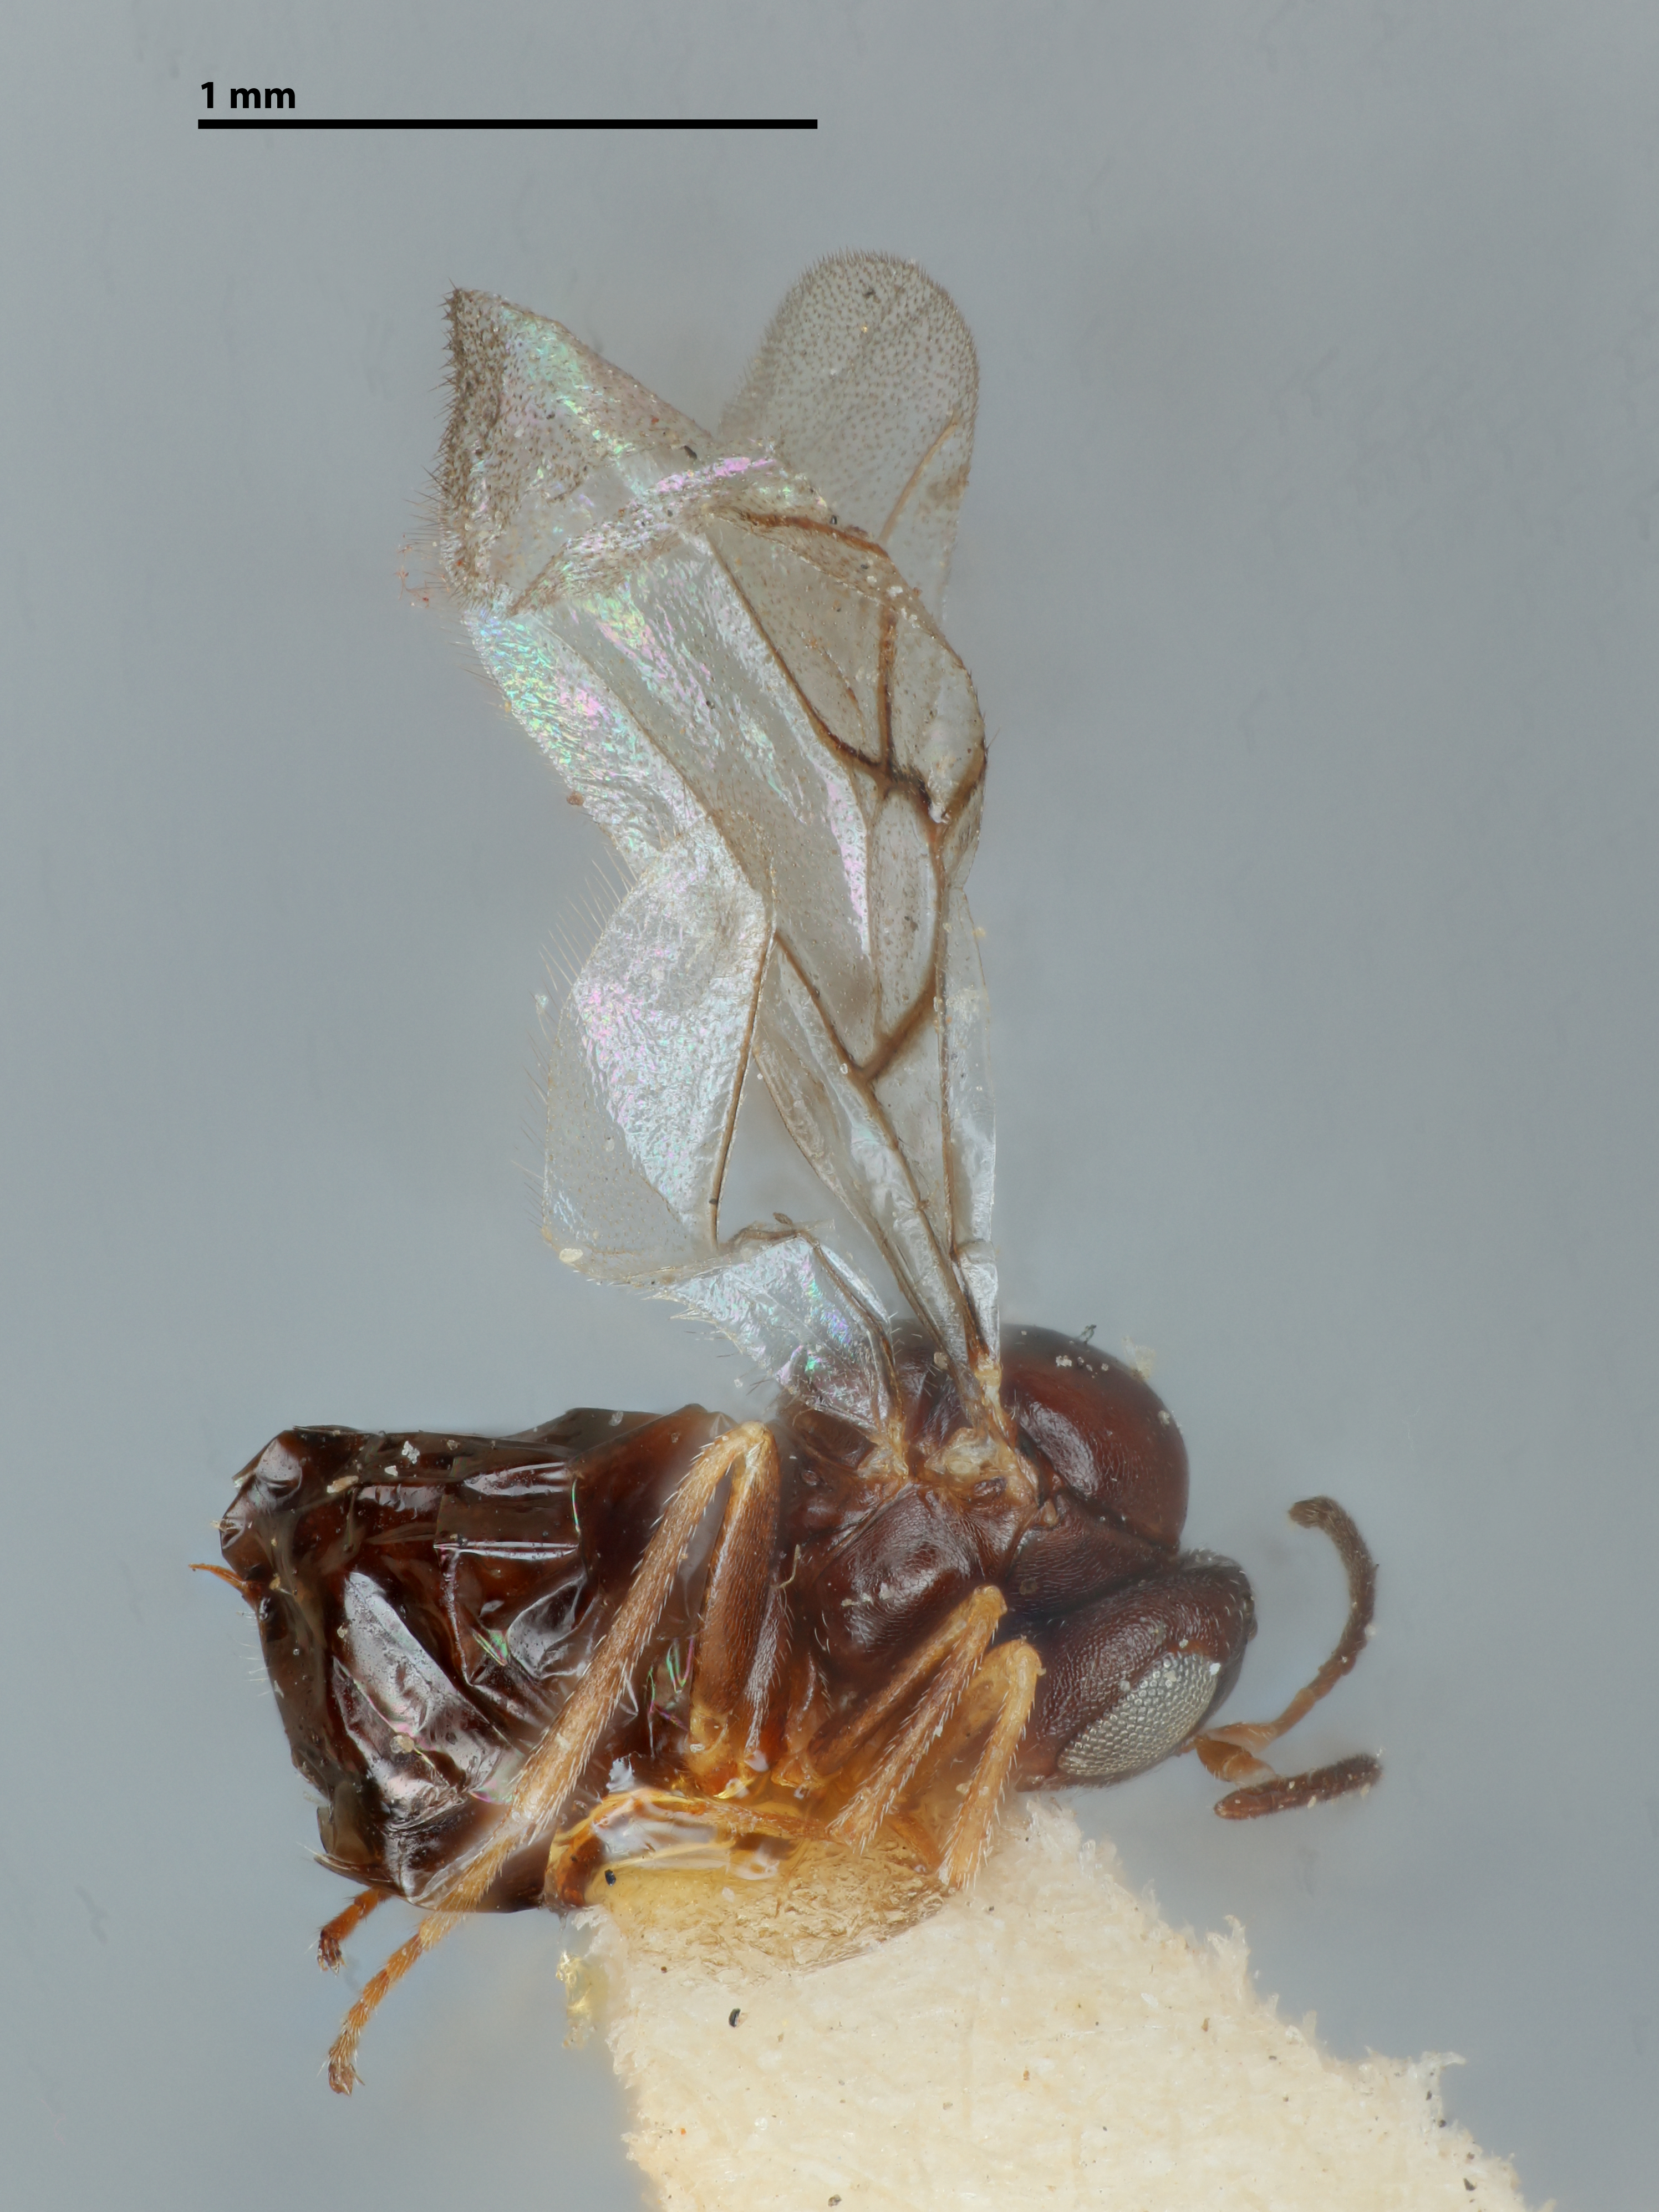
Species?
Neuroterus clavensis
